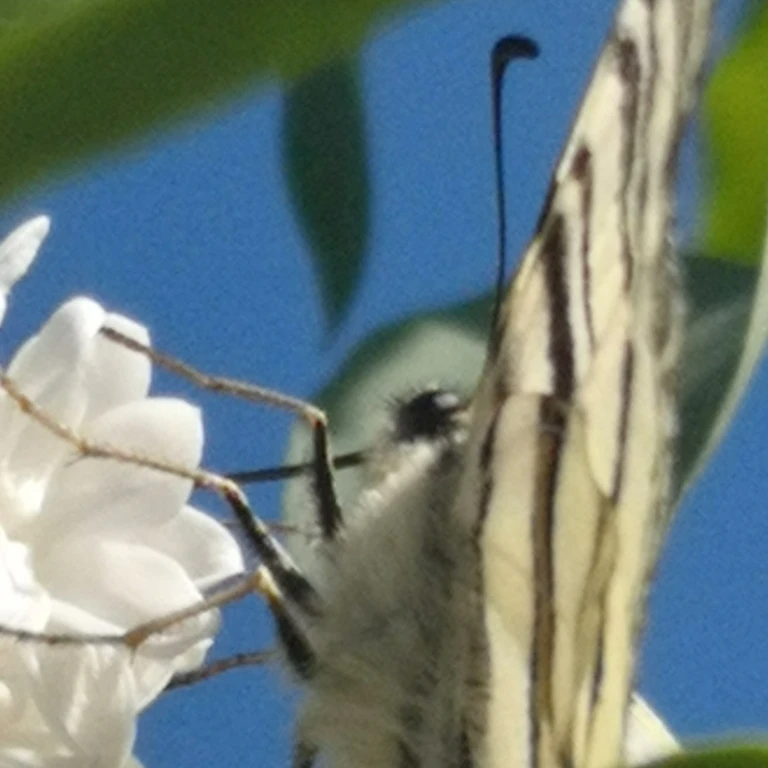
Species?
Iphiclides podalirius
